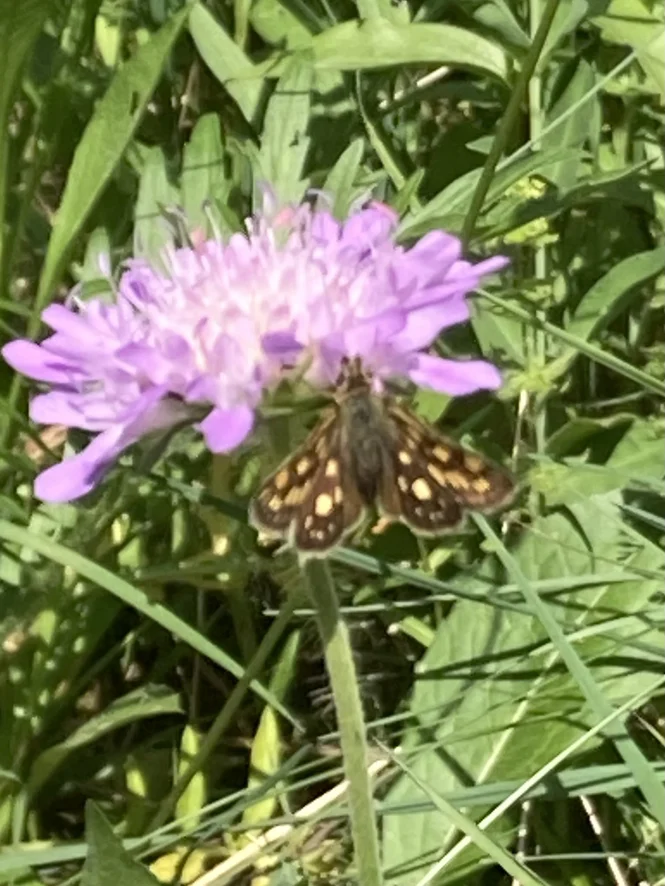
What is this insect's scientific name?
Carterocephalus palaemon
